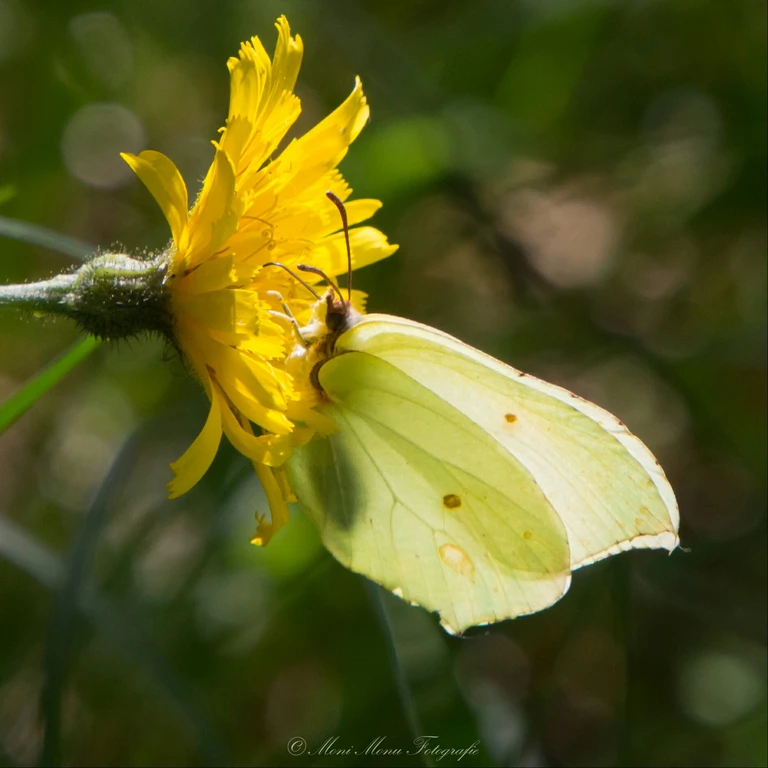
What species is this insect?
Gonepteryx rhamni
